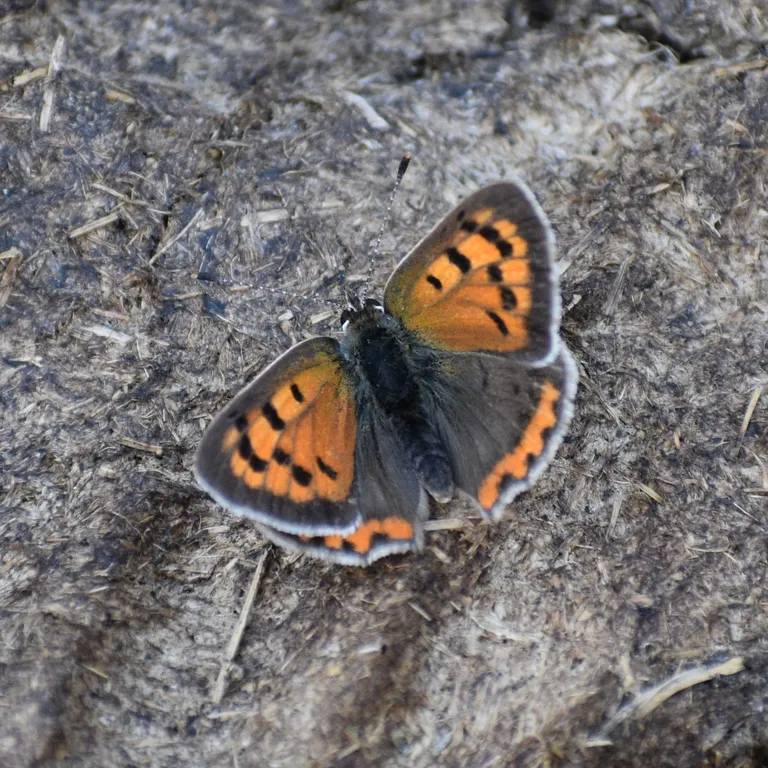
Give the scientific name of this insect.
Lycaena phlaeas
